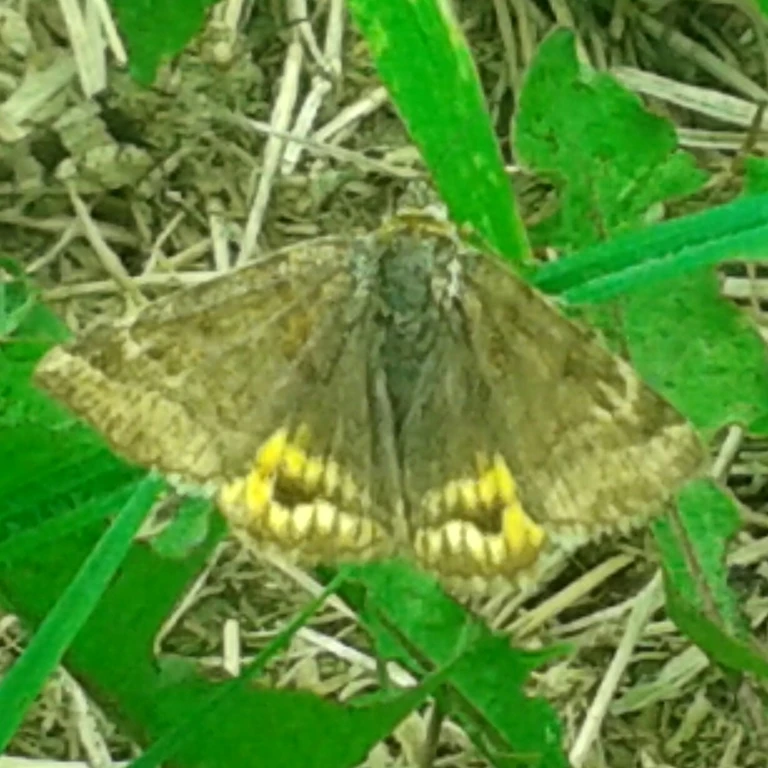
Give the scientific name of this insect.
Euclidia glyphica
